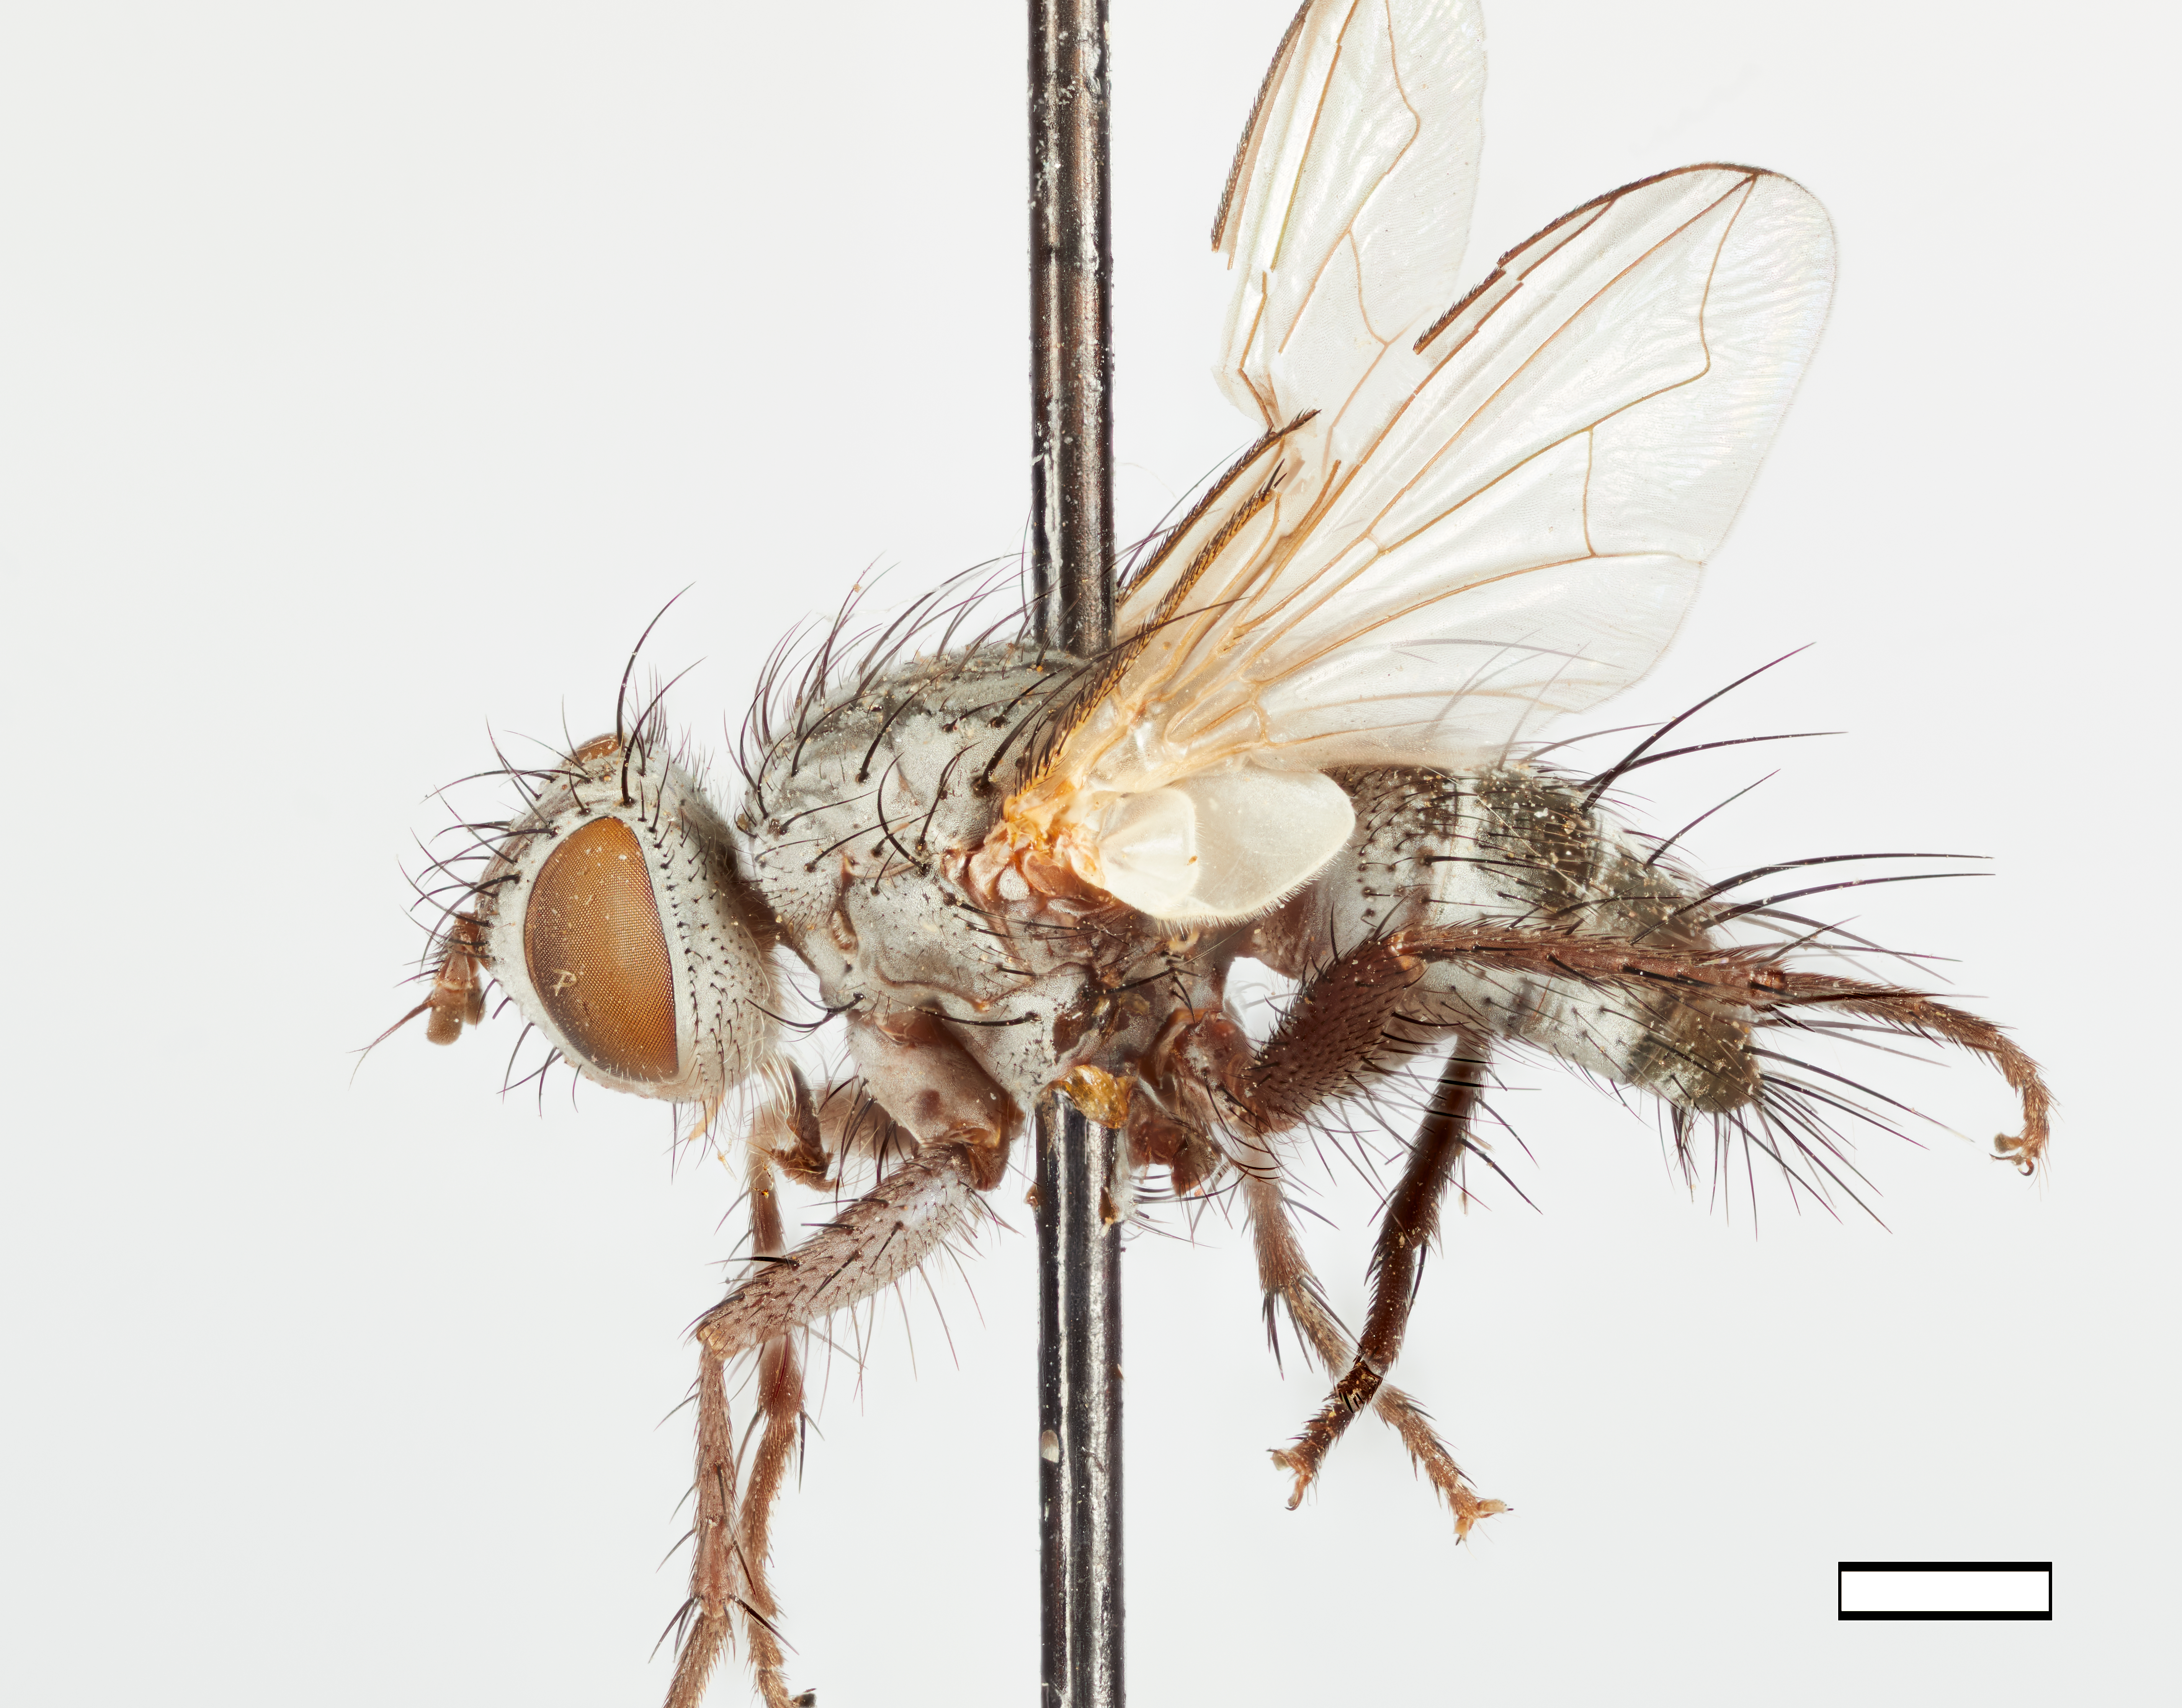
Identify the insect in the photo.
Brachycoma pulverea
